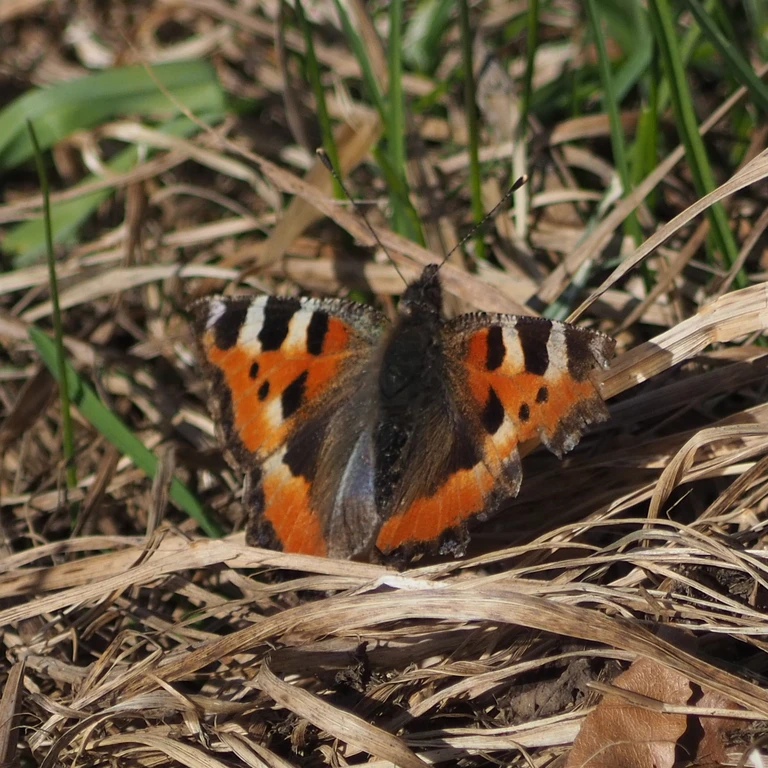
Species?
Aglais urticae
